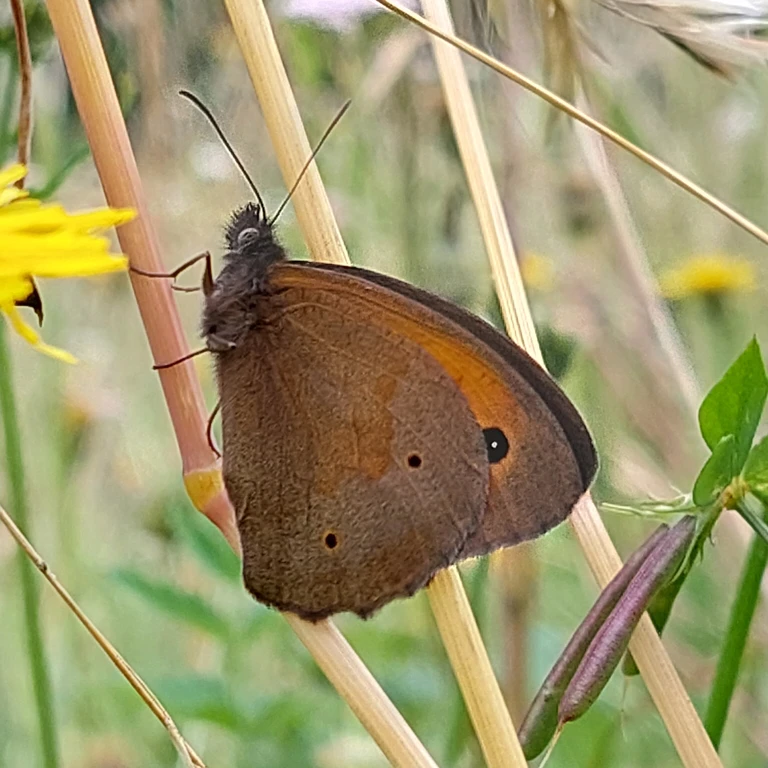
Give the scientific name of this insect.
Maniola jurtina
